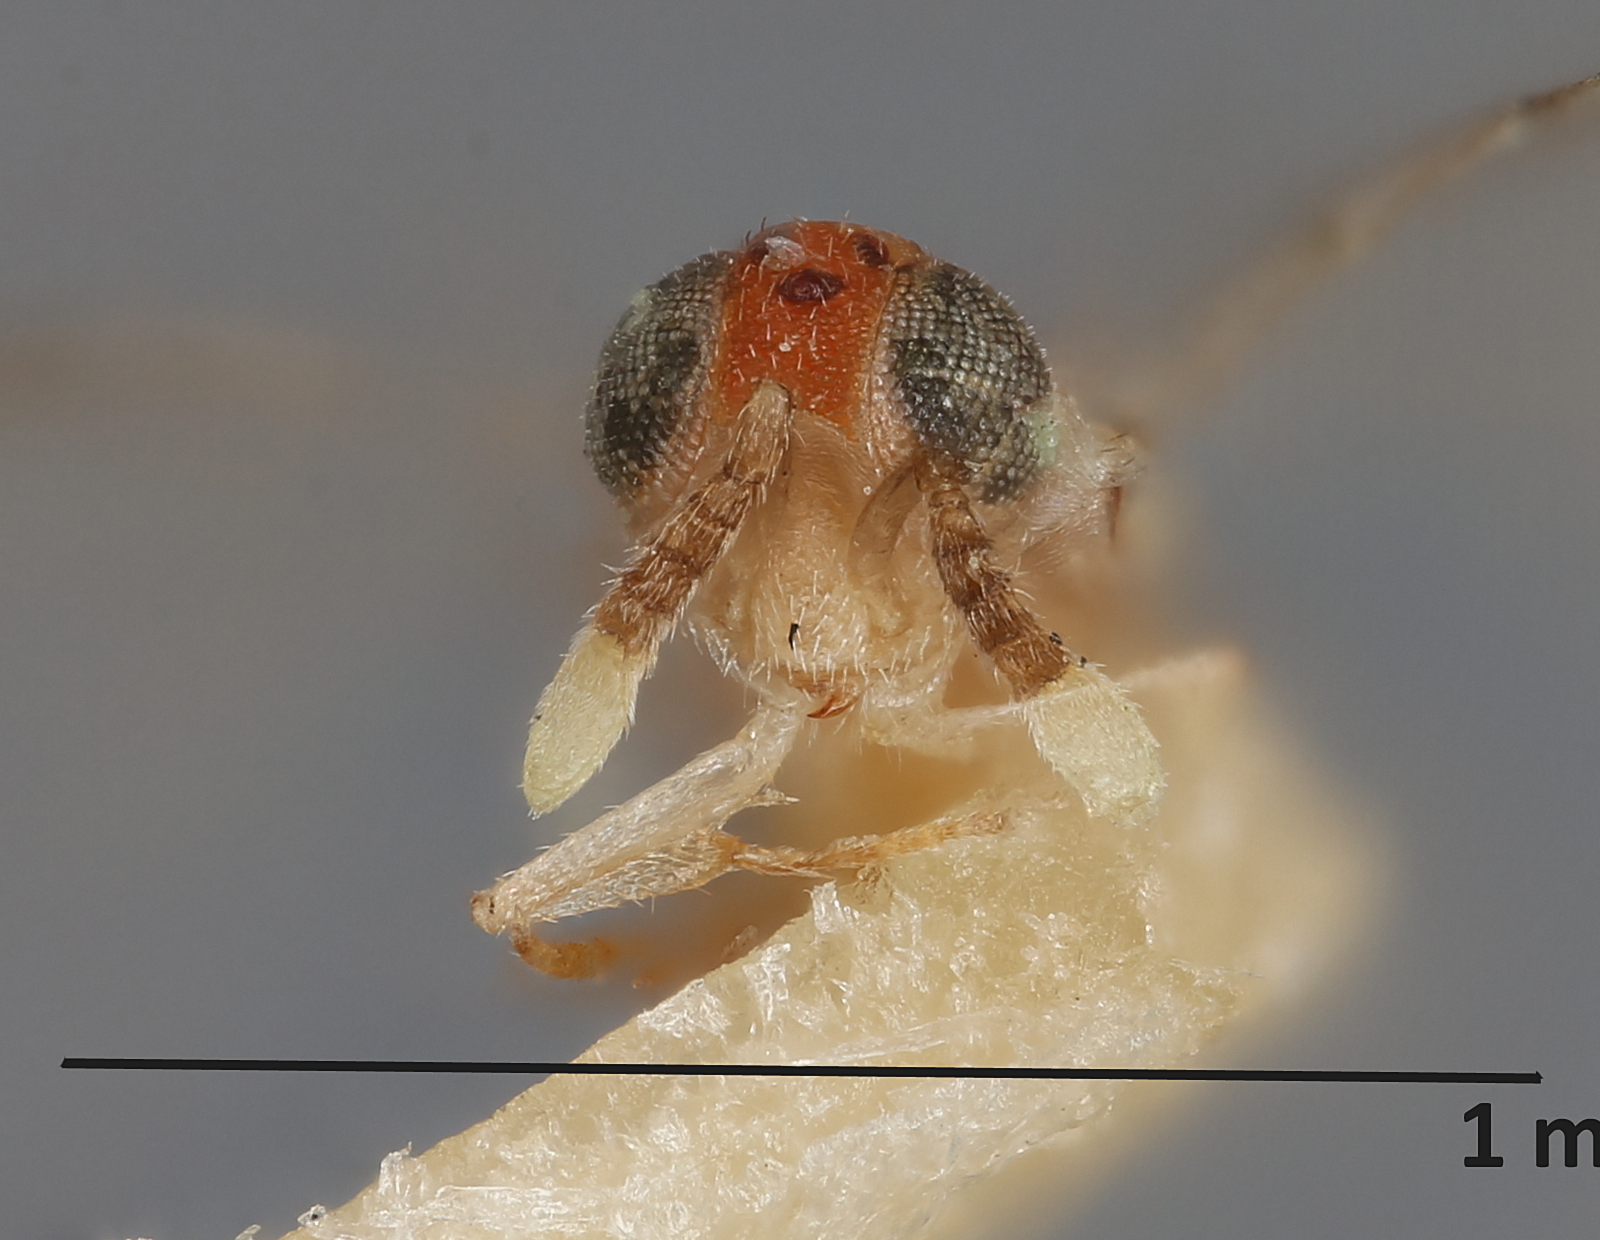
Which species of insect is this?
Pseudaphycus meritorius
